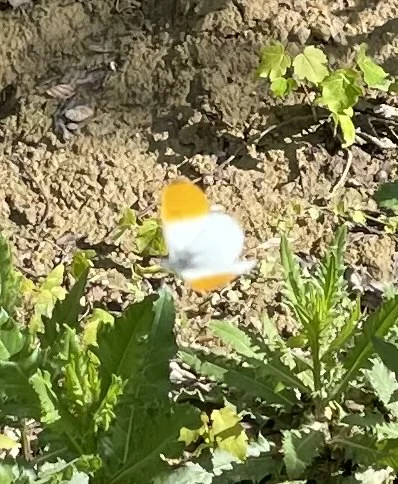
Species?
Anthocharis cardamines
